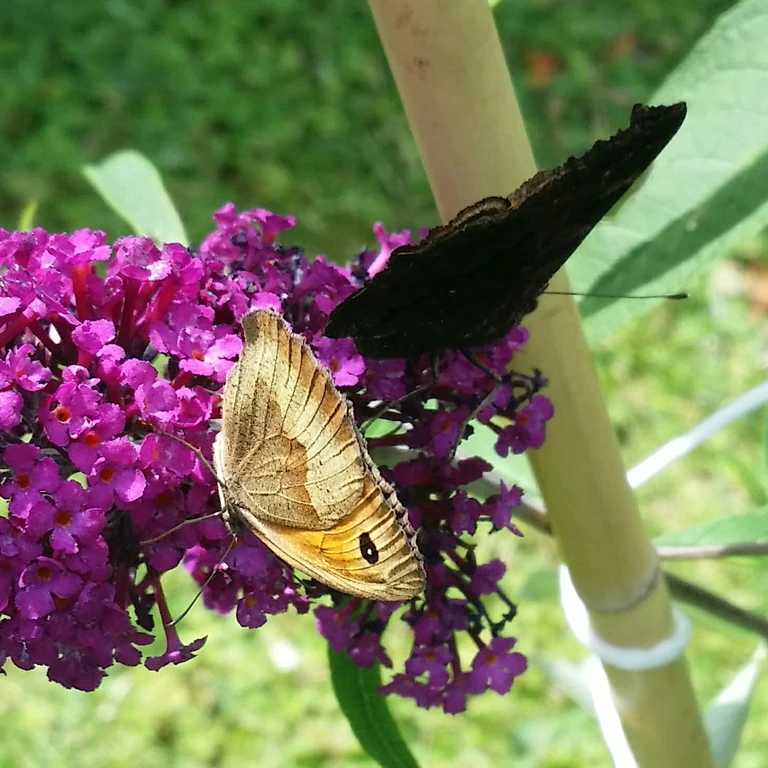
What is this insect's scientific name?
Maniola jurtina
